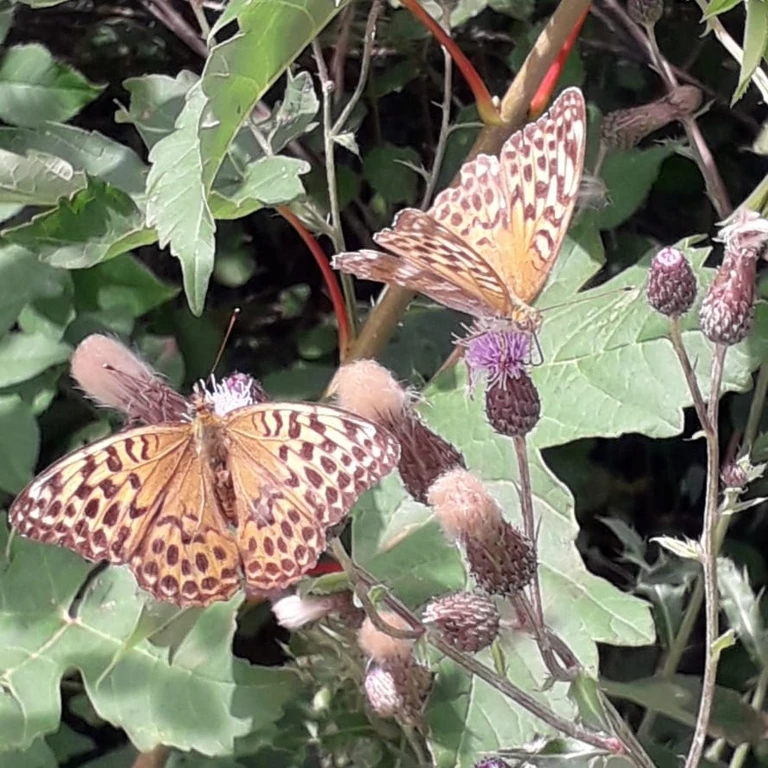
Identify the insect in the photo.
Argynnis paphia
